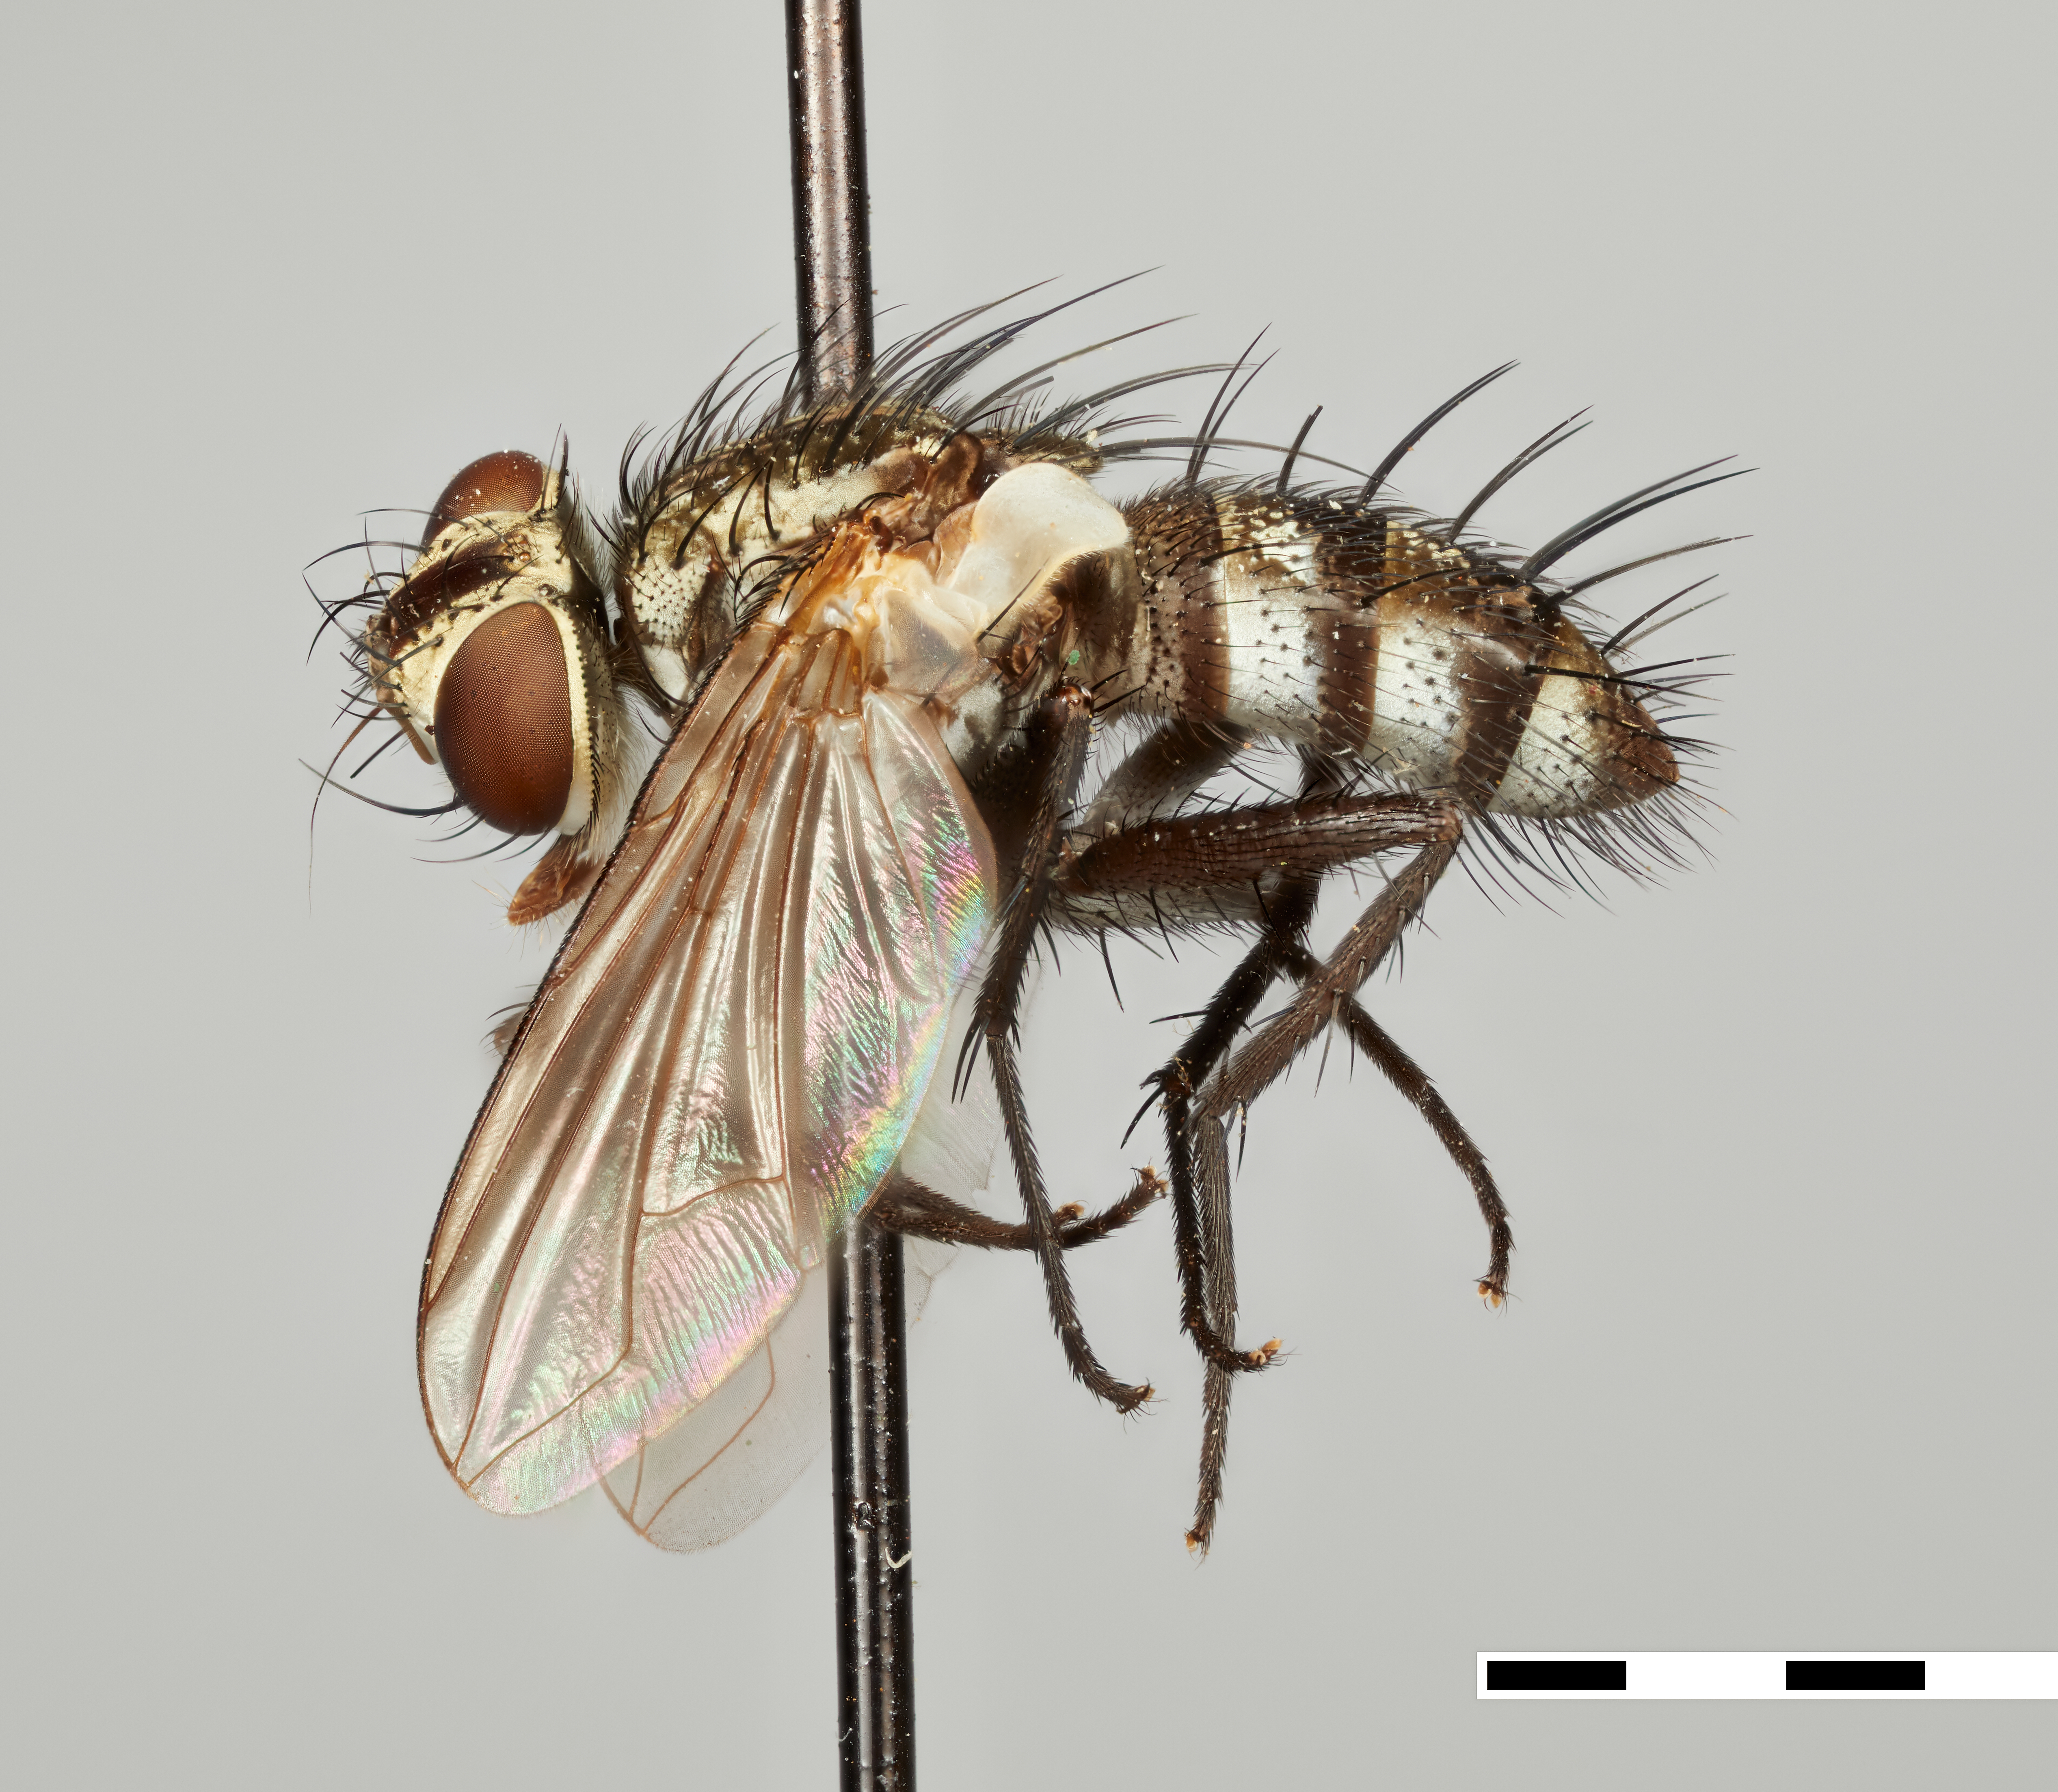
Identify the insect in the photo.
Olindopsis andinensis
